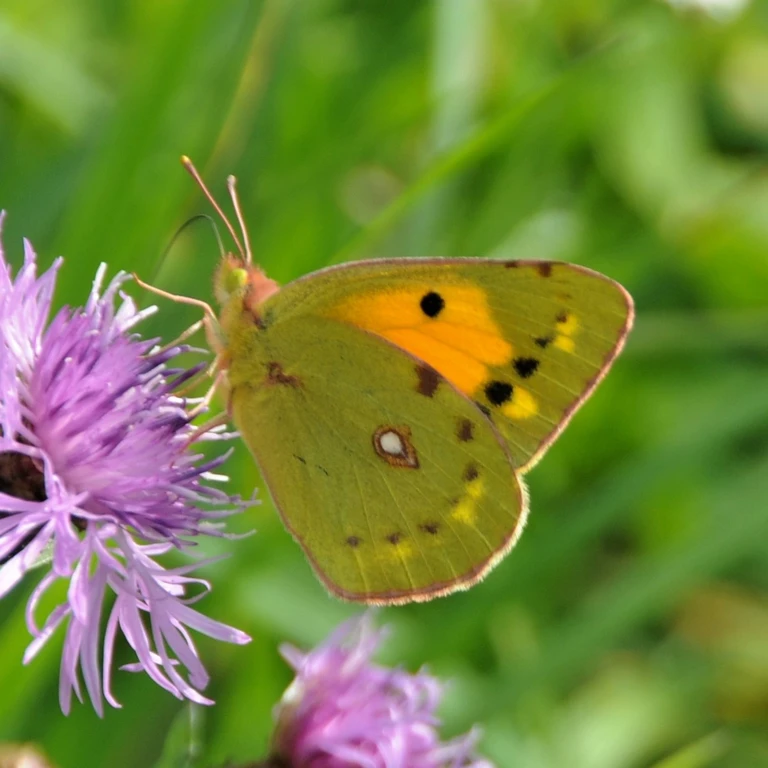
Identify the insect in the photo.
Colias croceus
